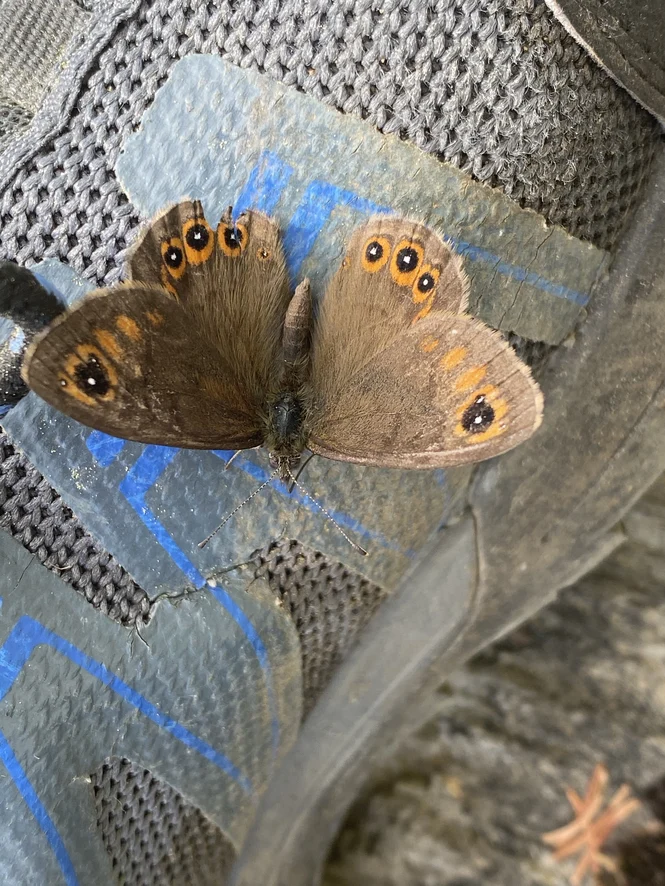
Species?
Lasiommata petropolitana (also Pararge petropolitana)
